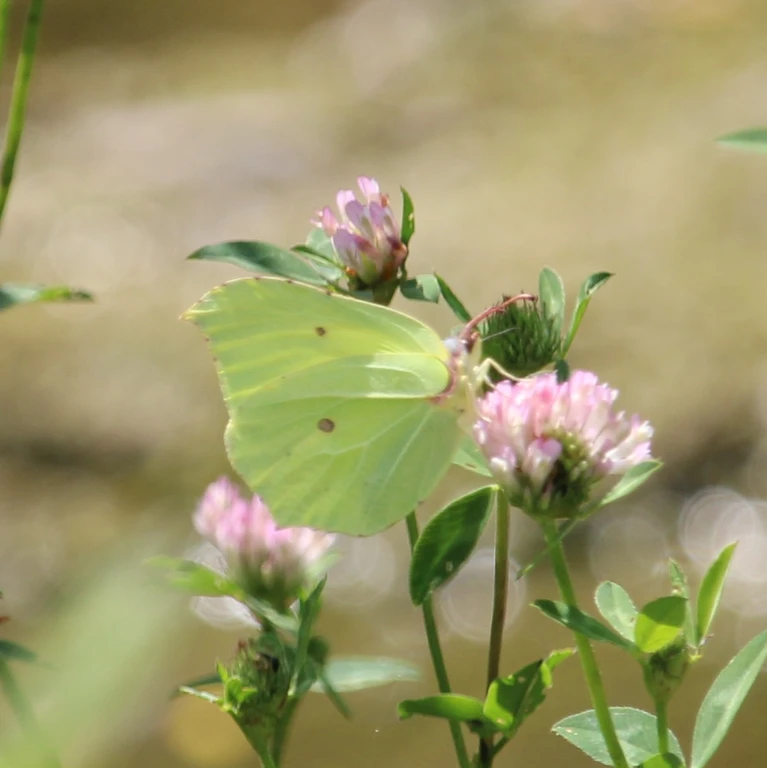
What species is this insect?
Gonepteryx rhamni
